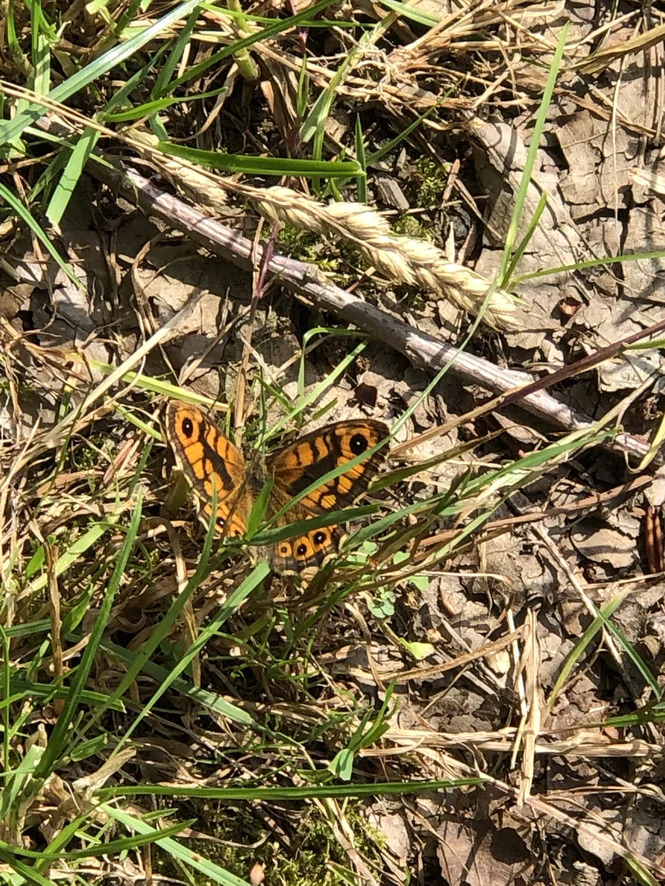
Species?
Lasiommata megera (also Pararge megera)
